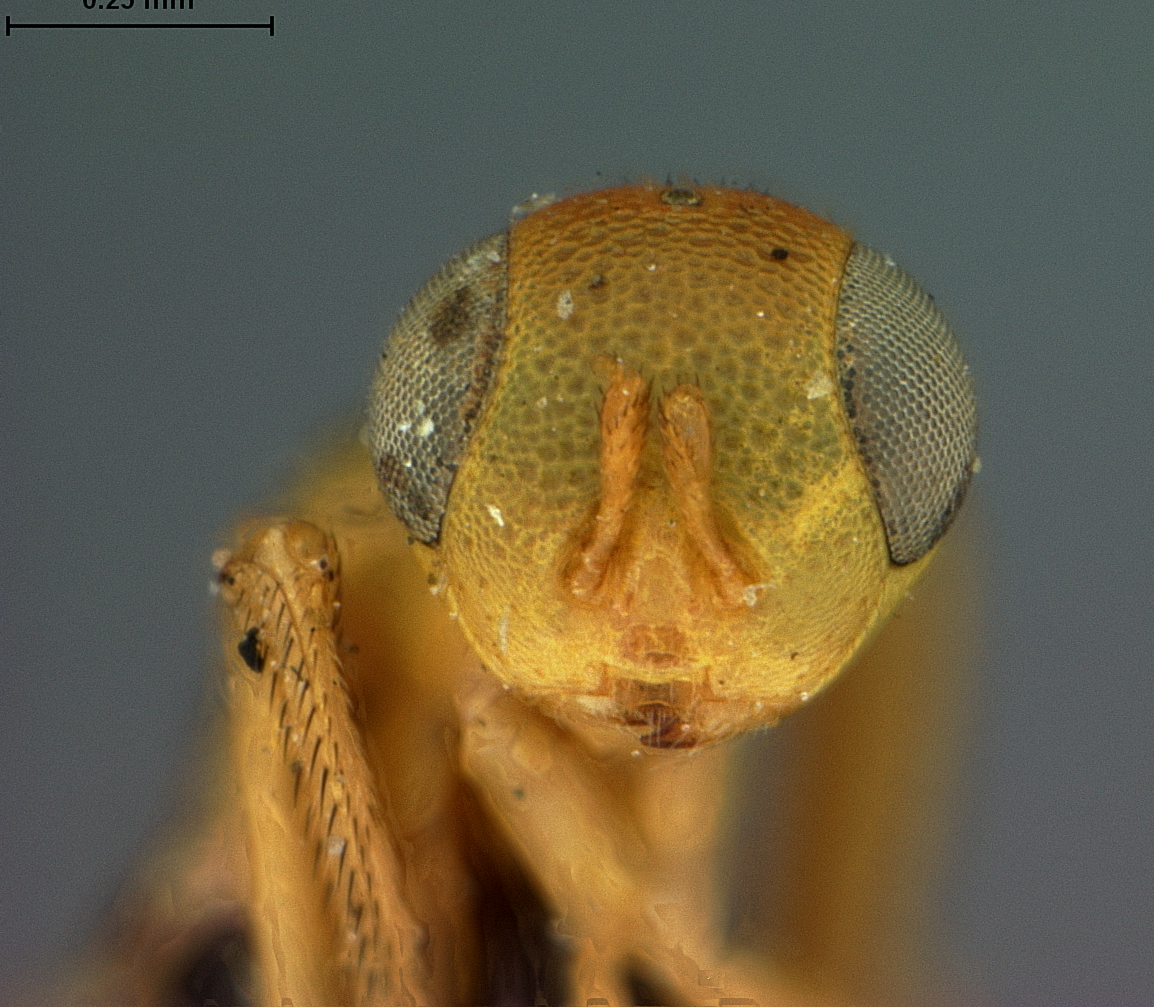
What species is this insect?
Calosoter albitarsis
